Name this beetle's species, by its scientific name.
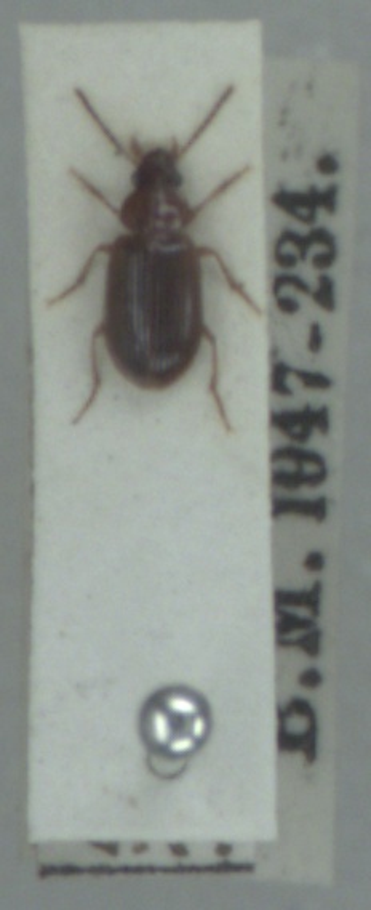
Bradycellus harpalinus
